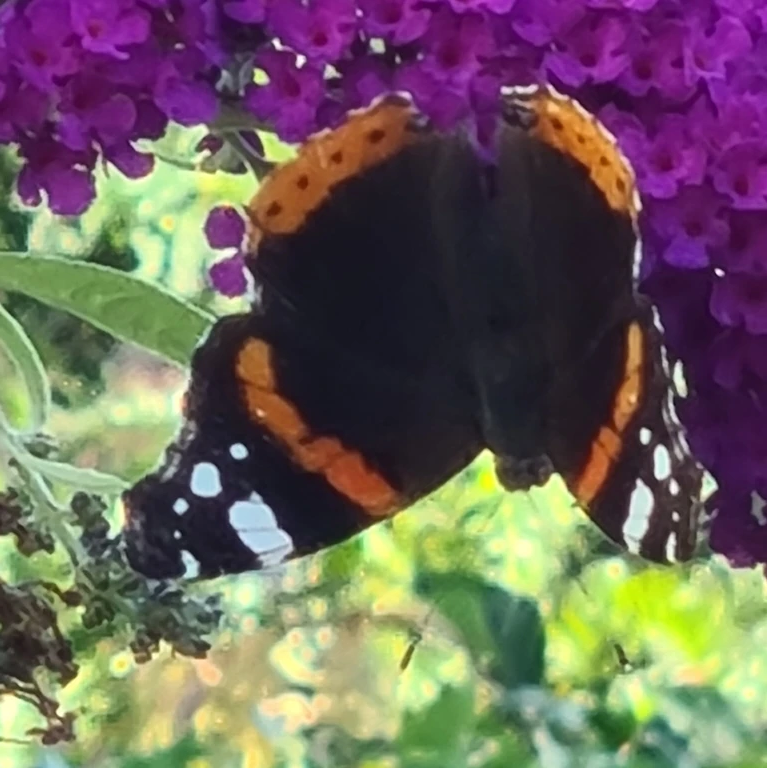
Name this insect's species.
Vanessa atalanta
